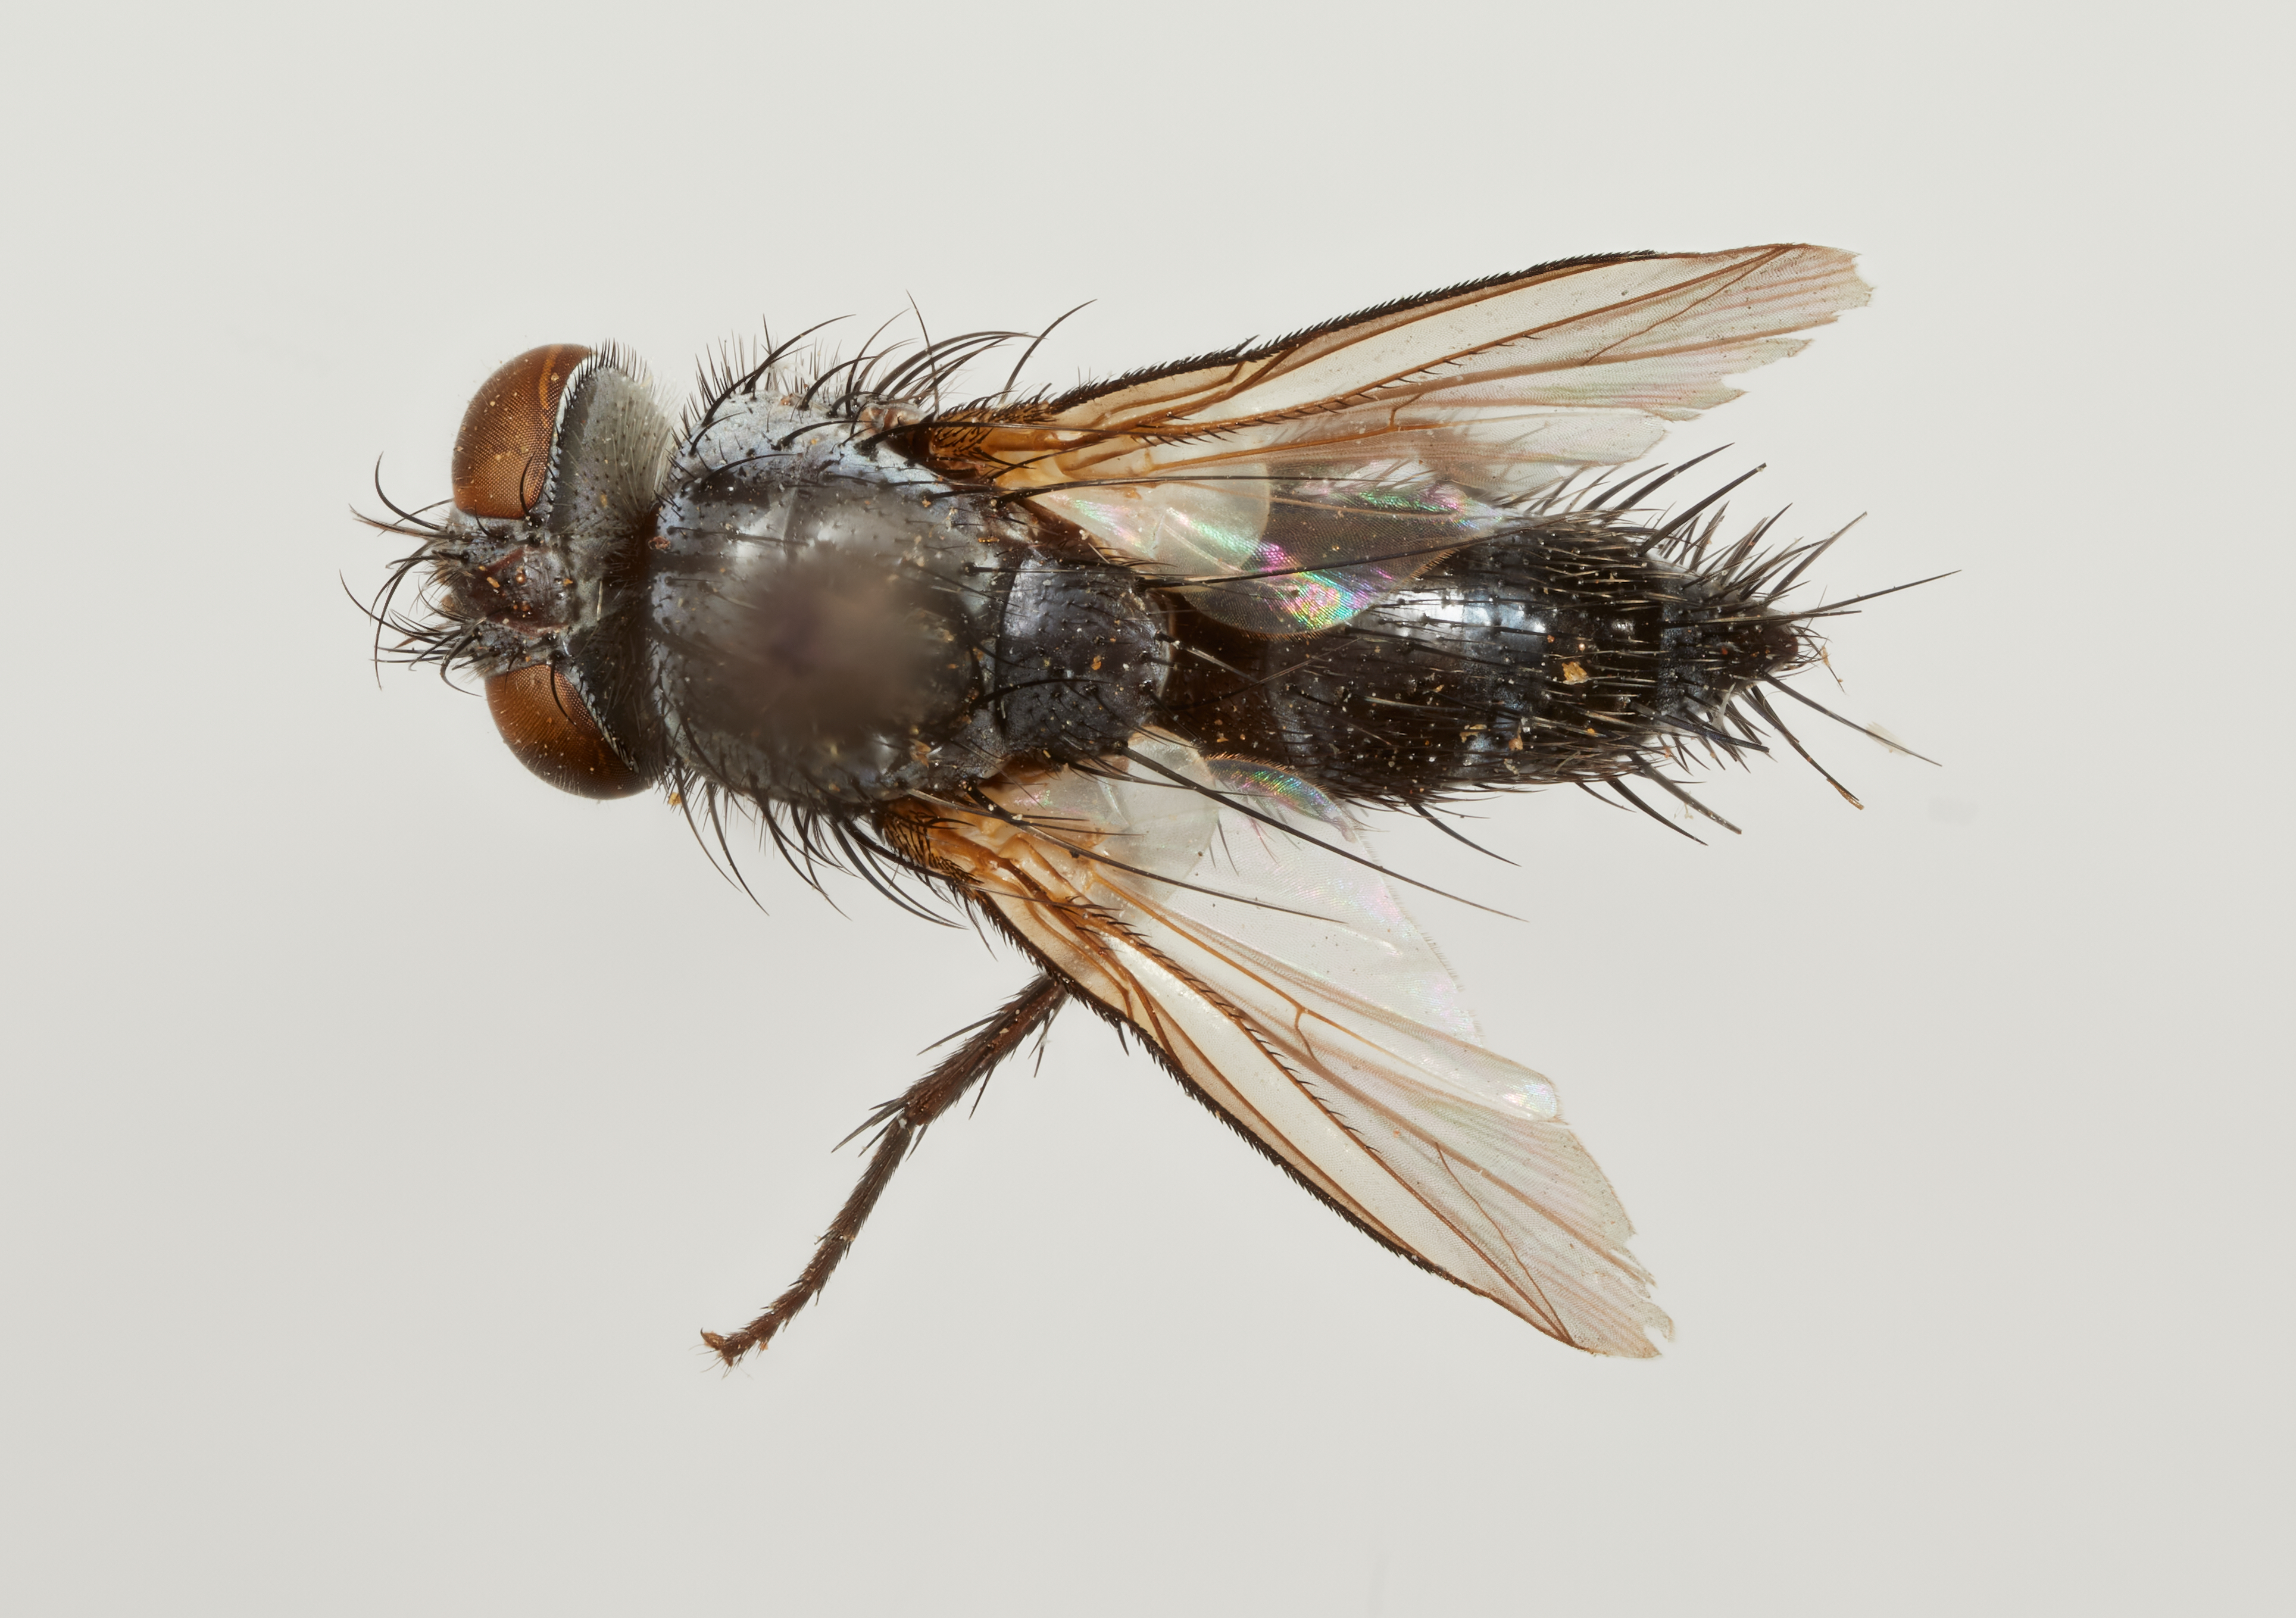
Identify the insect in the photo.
Hyleorus furcatus
